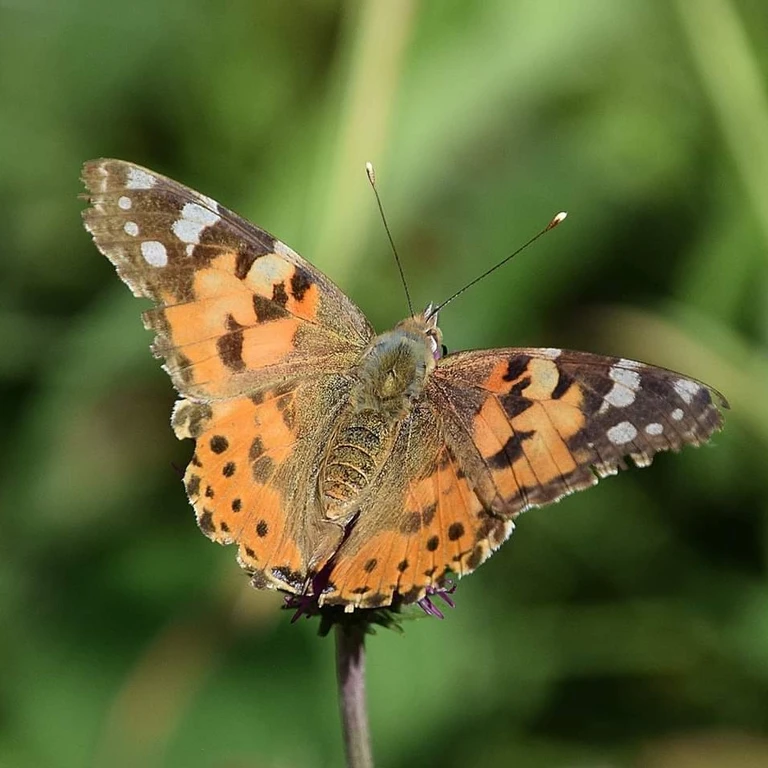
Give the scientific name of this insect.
Vanessa cardui
